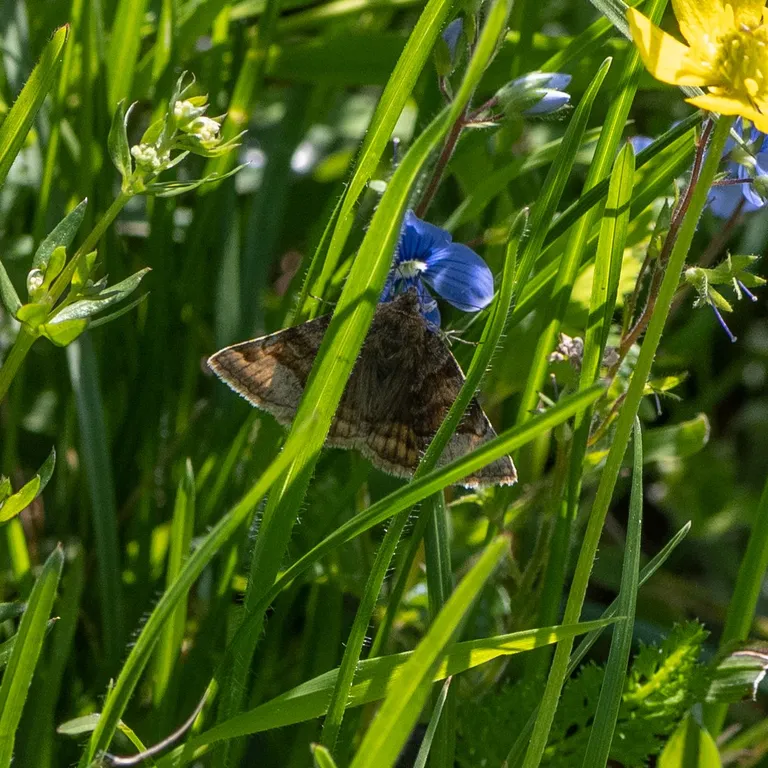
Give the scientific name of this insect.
Euclidia glyphica
